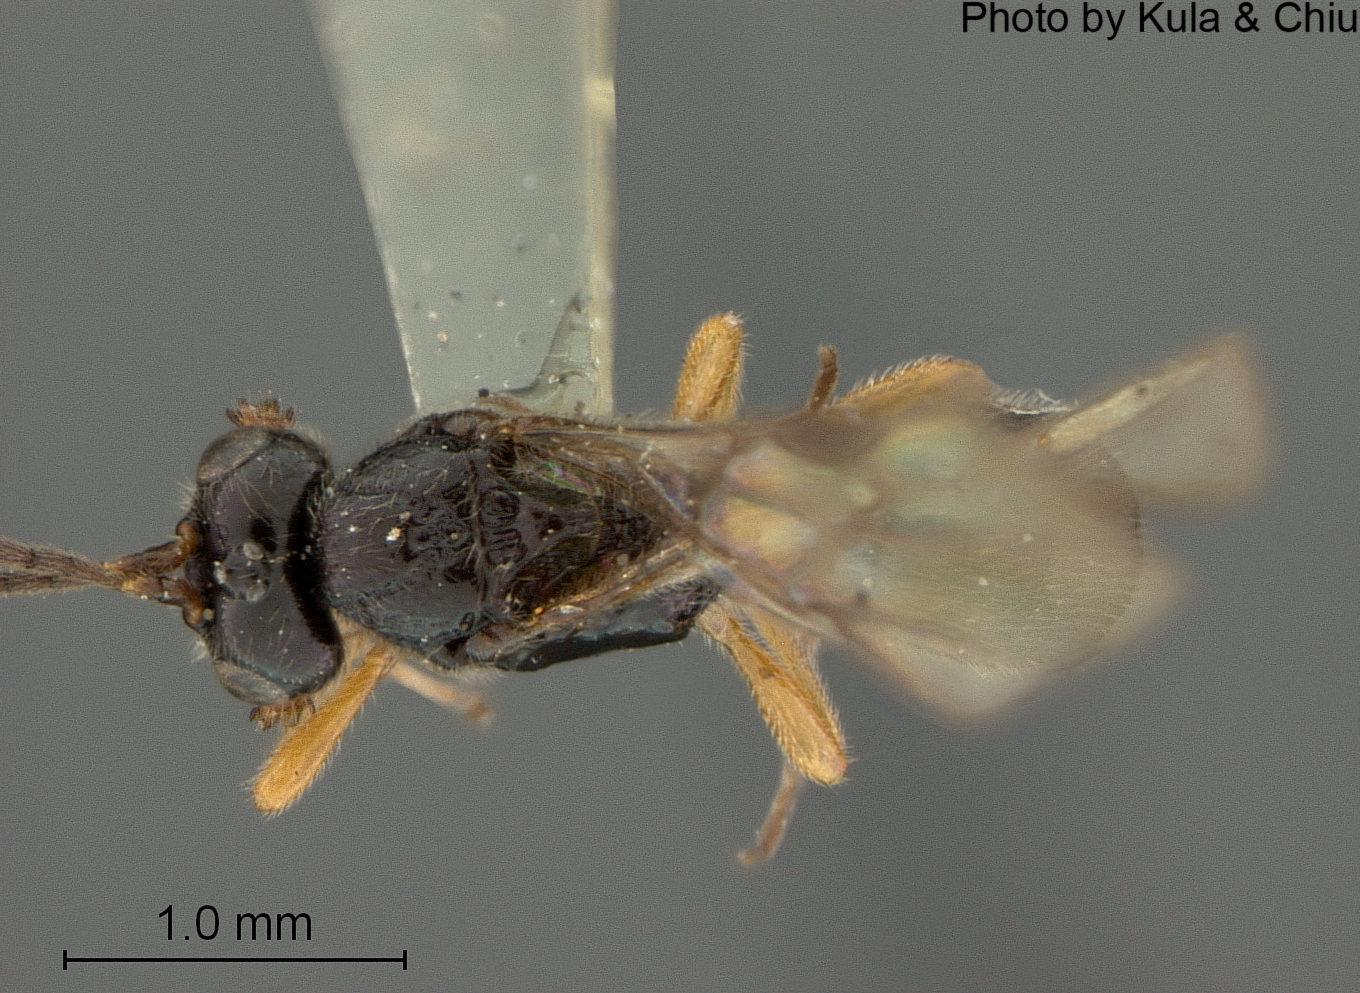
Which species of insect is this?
Symphya lucida
